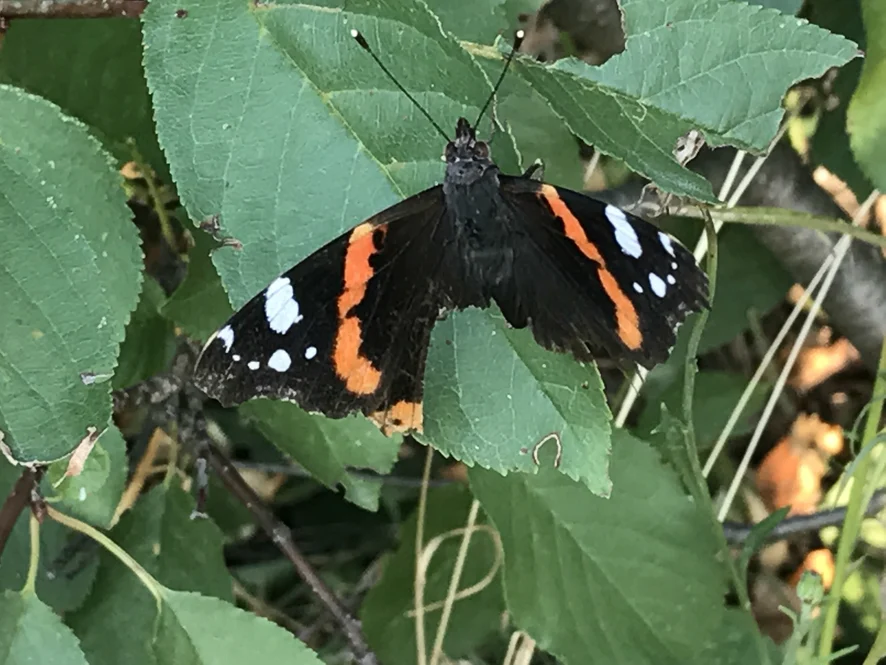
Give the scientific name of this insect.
Vanessa atalanta
